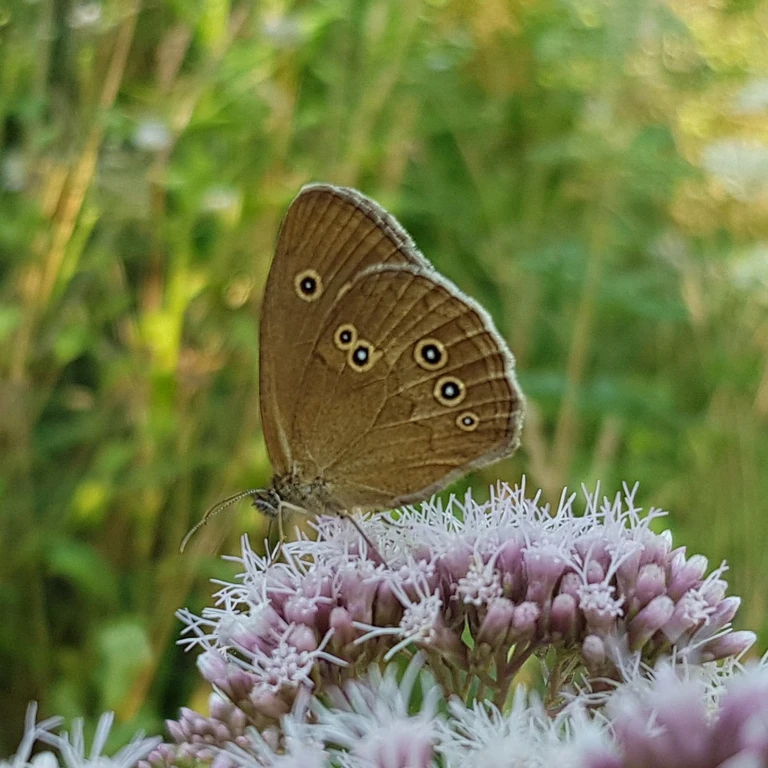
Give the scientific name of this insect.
Aphantopus hyperantus
